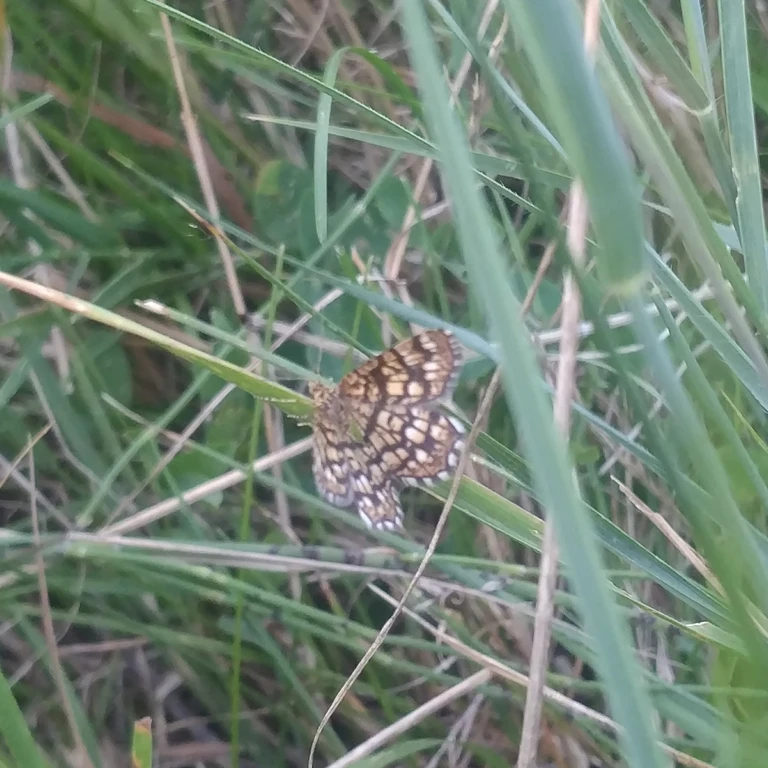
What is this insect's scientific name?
Chiasmia clathrata
